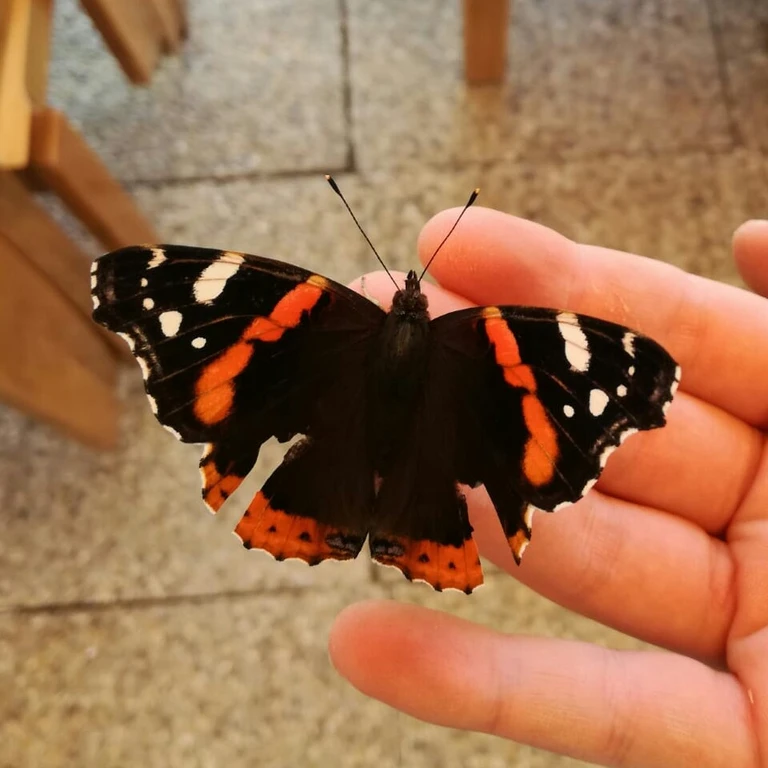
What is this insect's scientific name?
Vanessa atalanta
